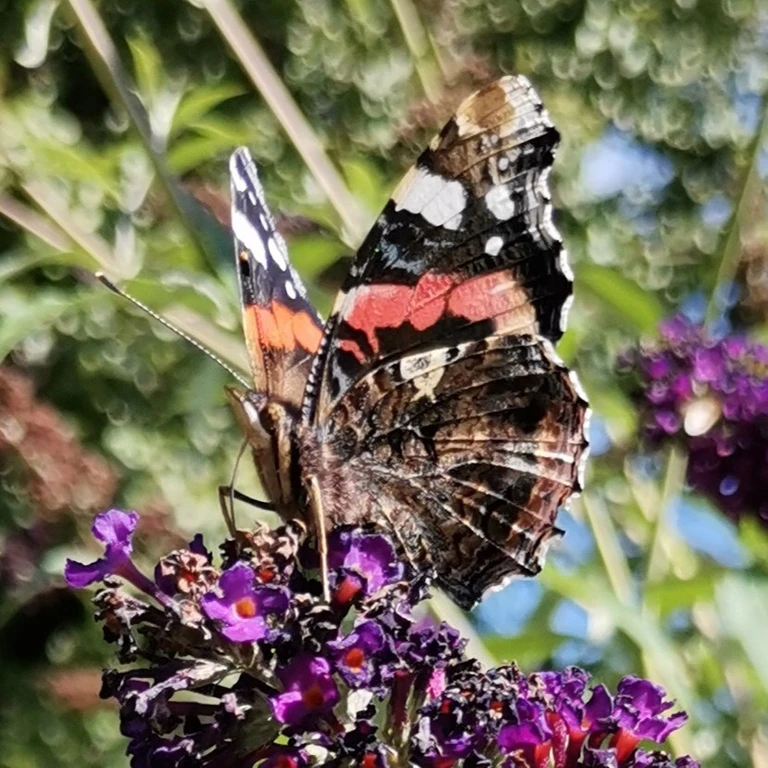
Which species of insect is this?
Vanessa atalanta
